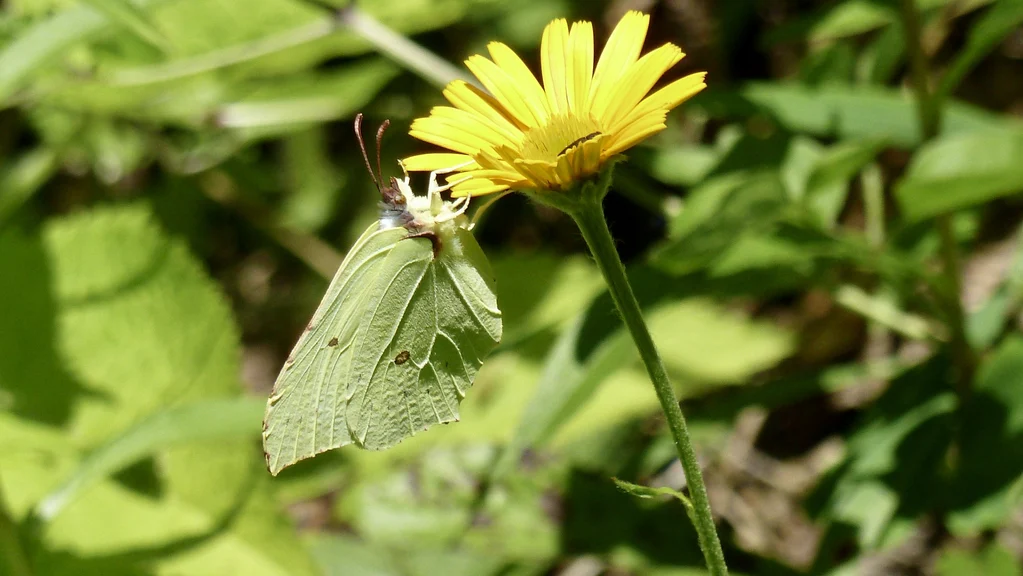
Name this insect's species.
Gonepteryx rhamni
